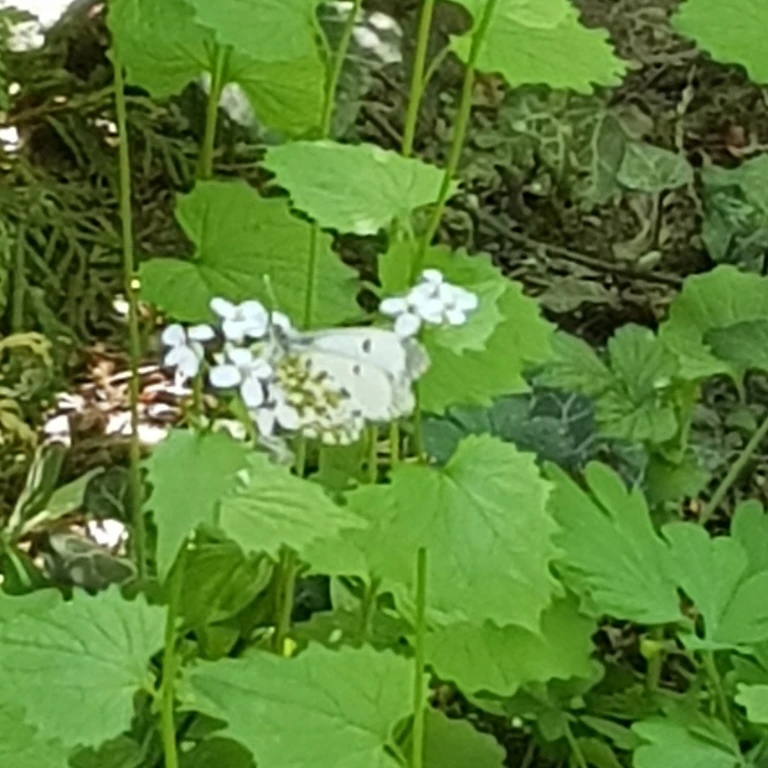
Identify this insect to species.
Anthocharis cardamines
